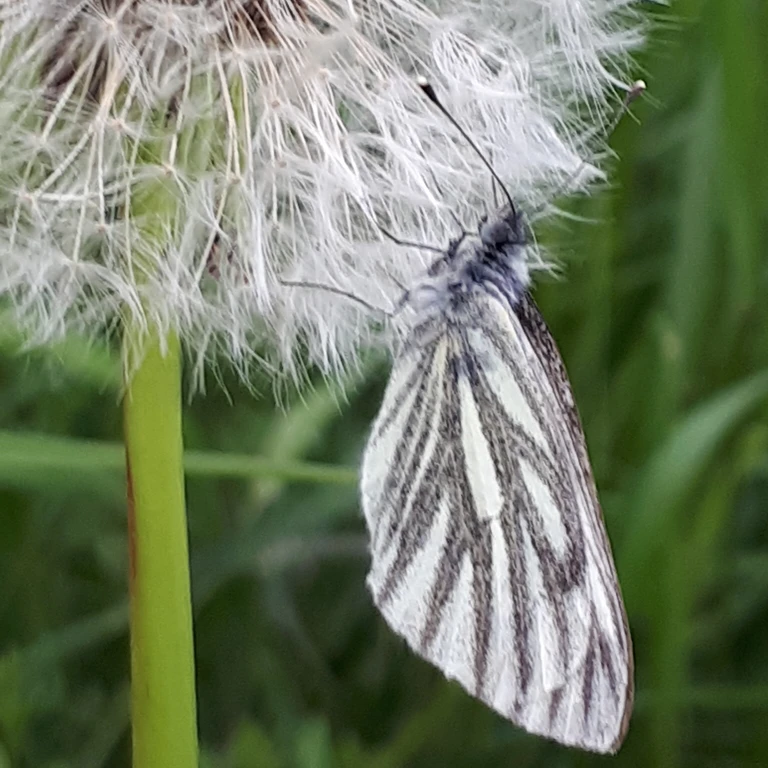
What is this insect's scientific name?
Pieris napi
